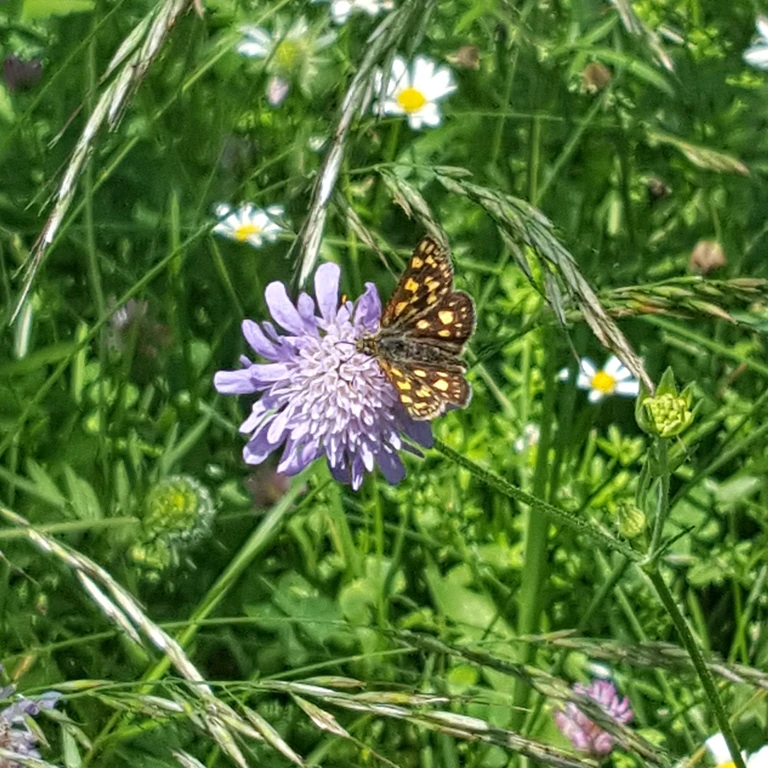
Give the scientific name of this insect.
Carterocephalus palaemon
